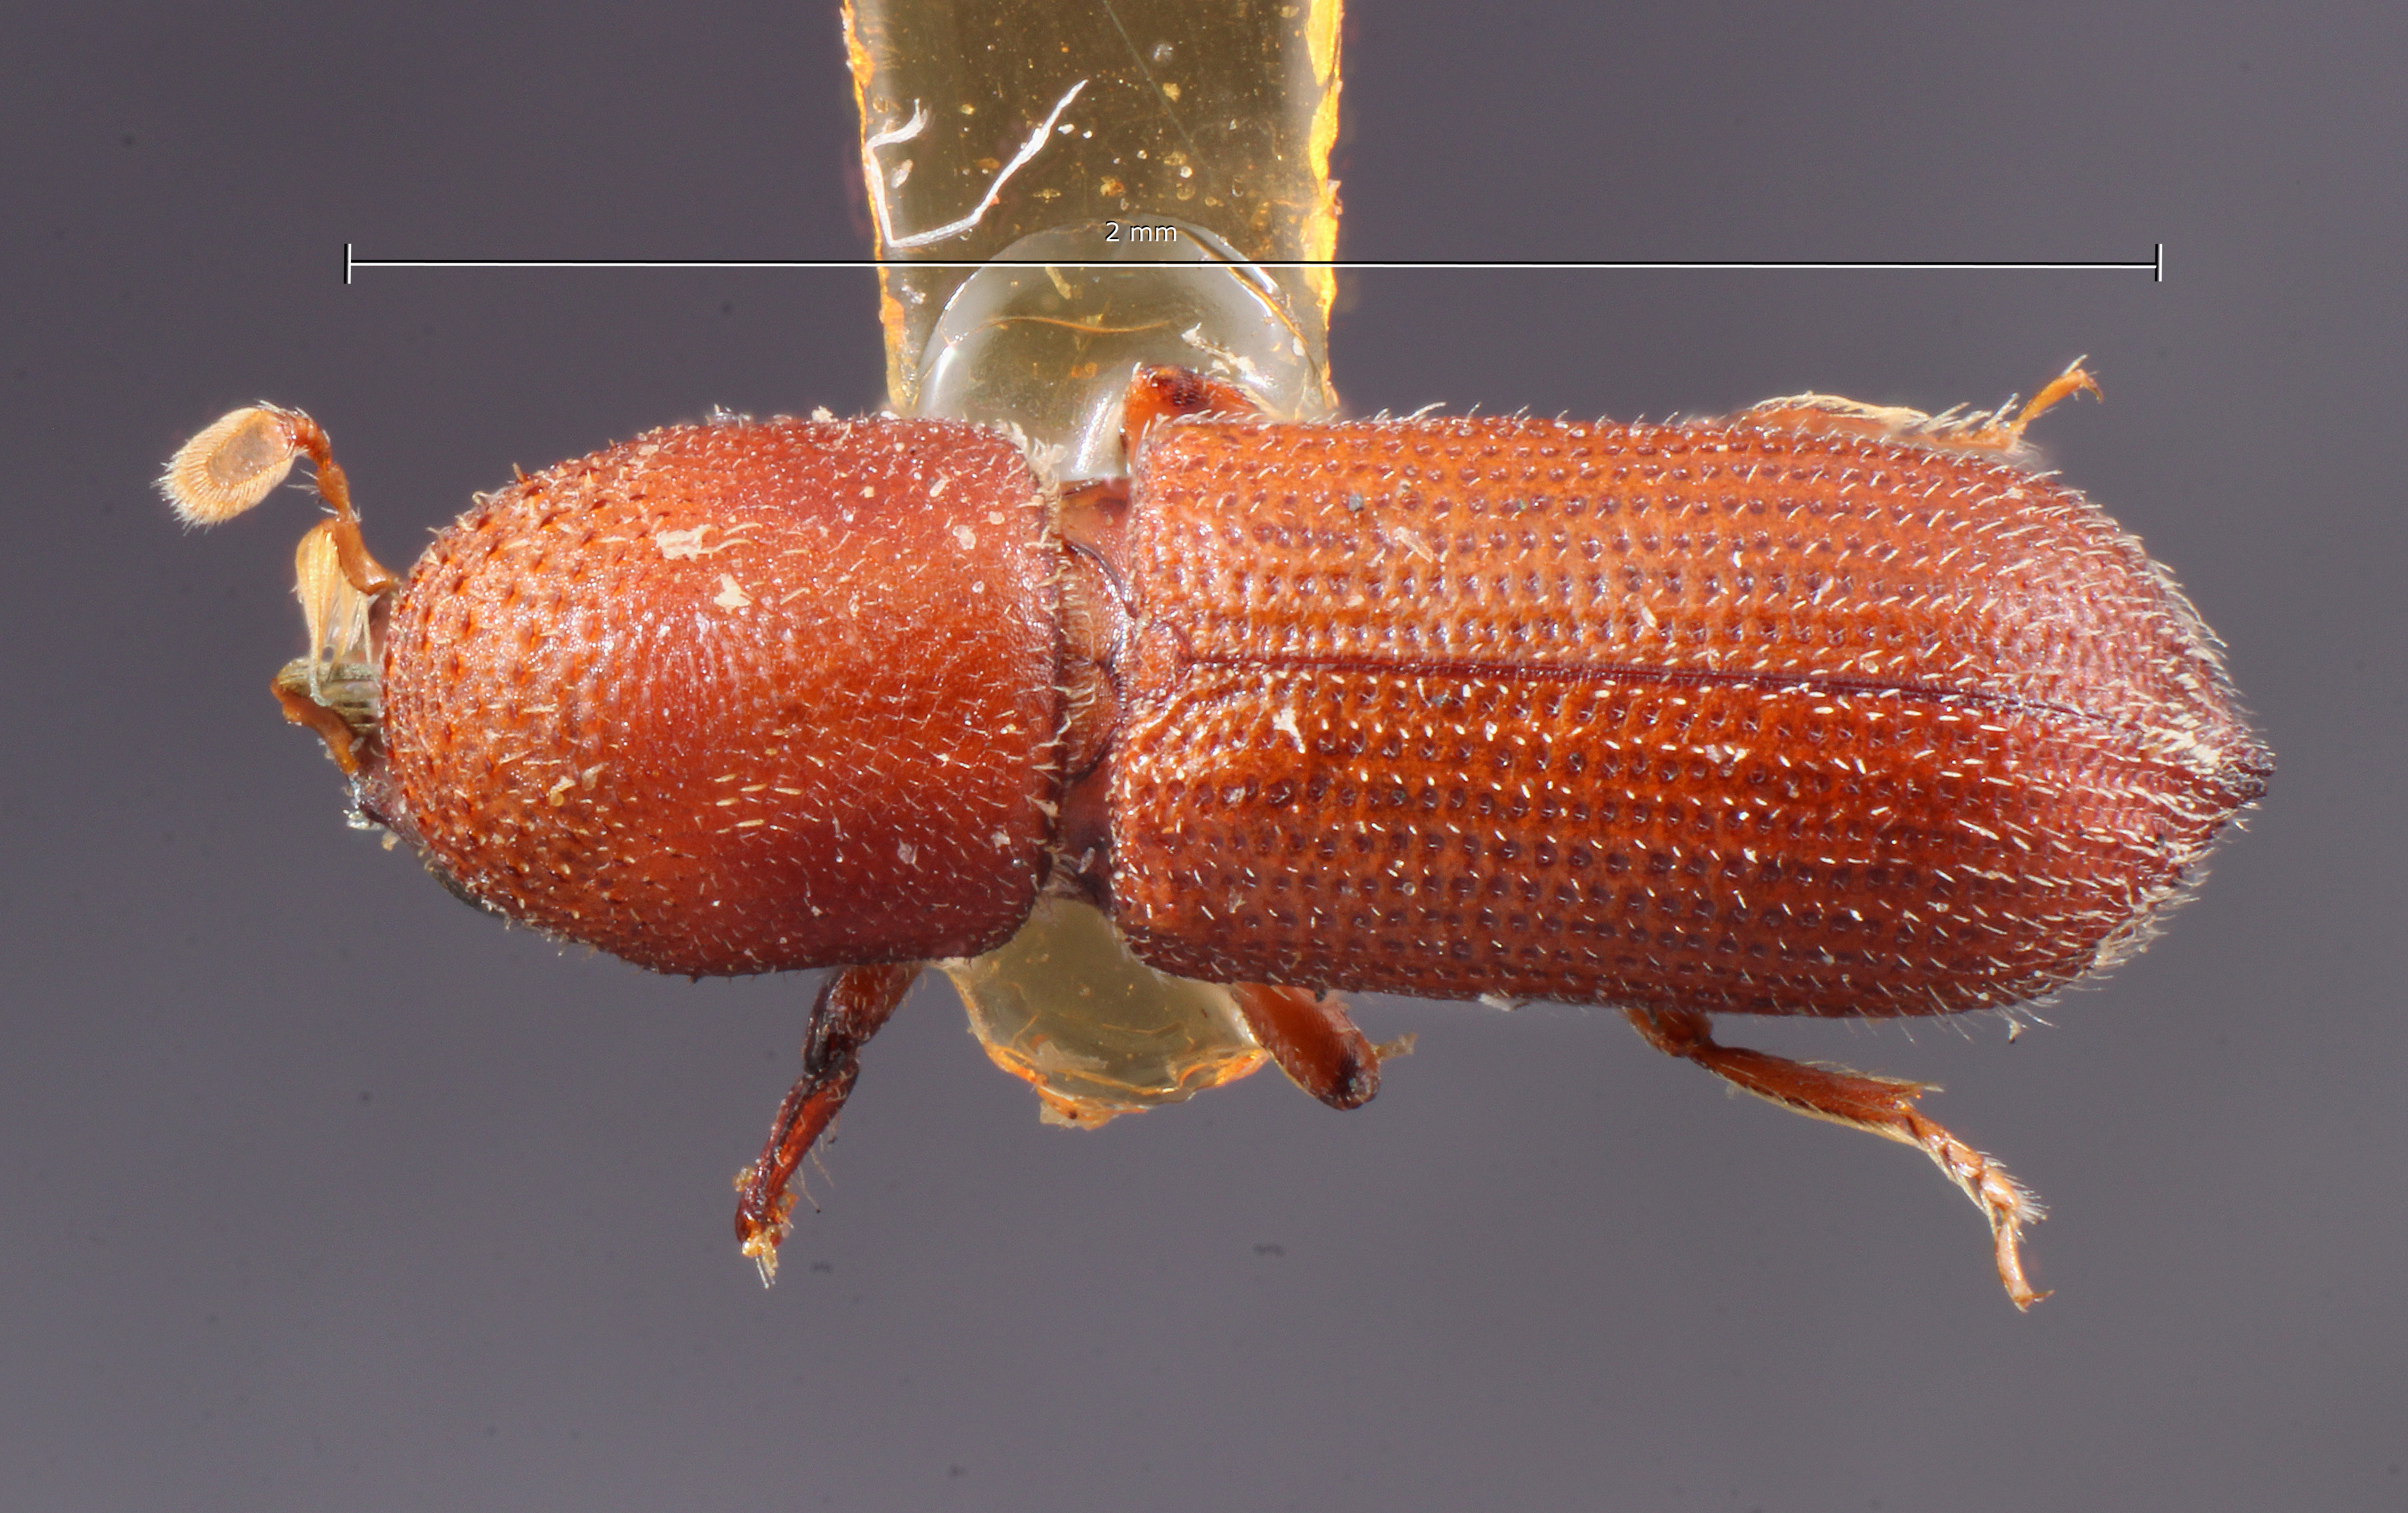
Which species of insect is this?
Micracis meridianus
